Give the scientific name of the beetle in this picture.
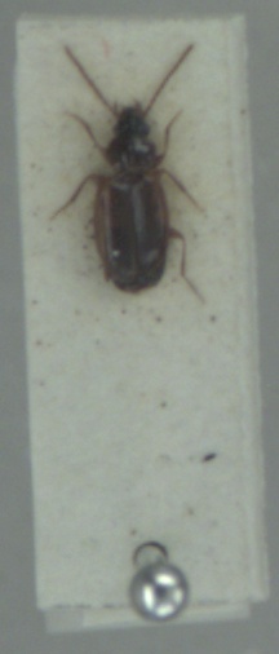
Trechus quadristriatus
